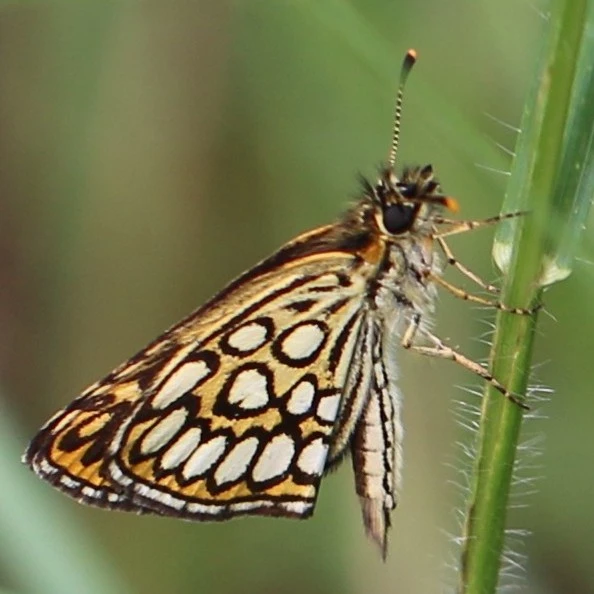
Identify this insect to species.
Heteropterus morpheus
